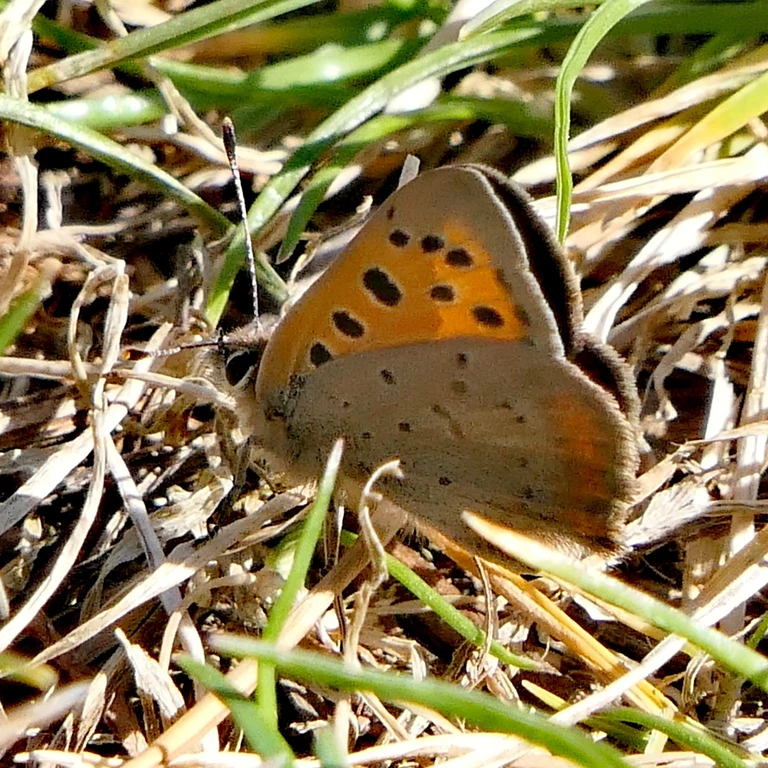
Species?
Lycaena phlaeas
